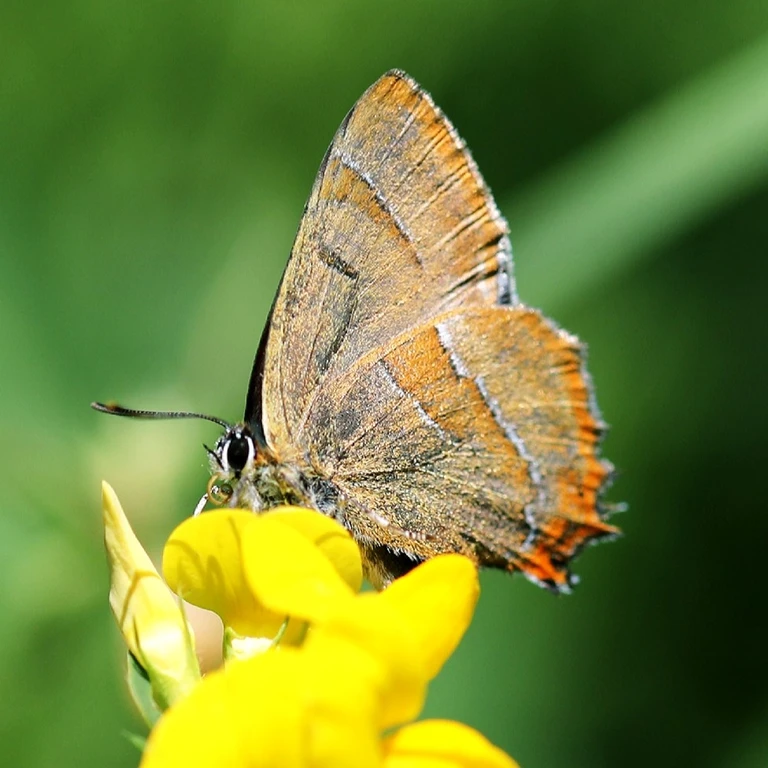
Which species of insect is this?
Thecla betulae
